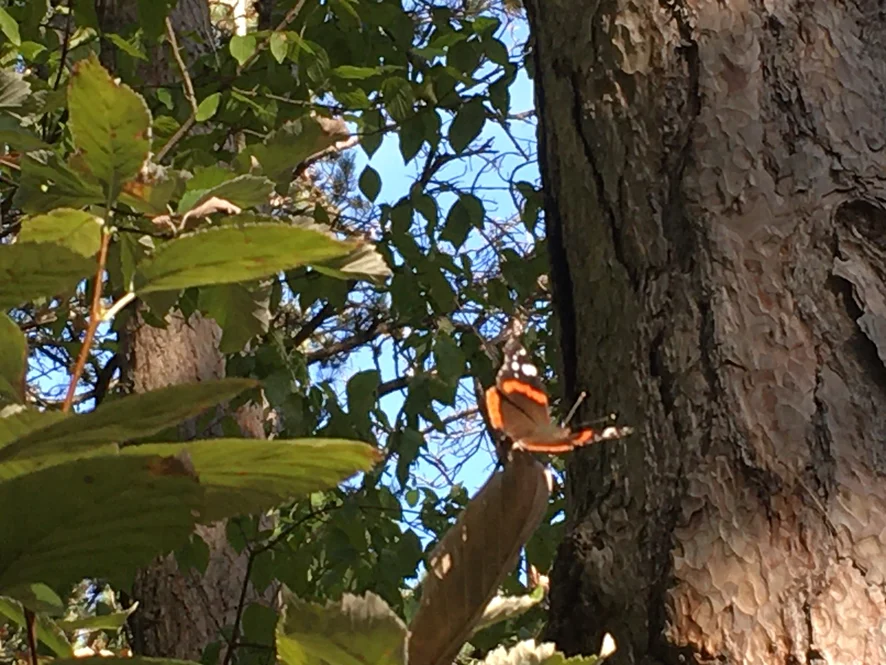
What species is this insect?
Vanessa atalanta
